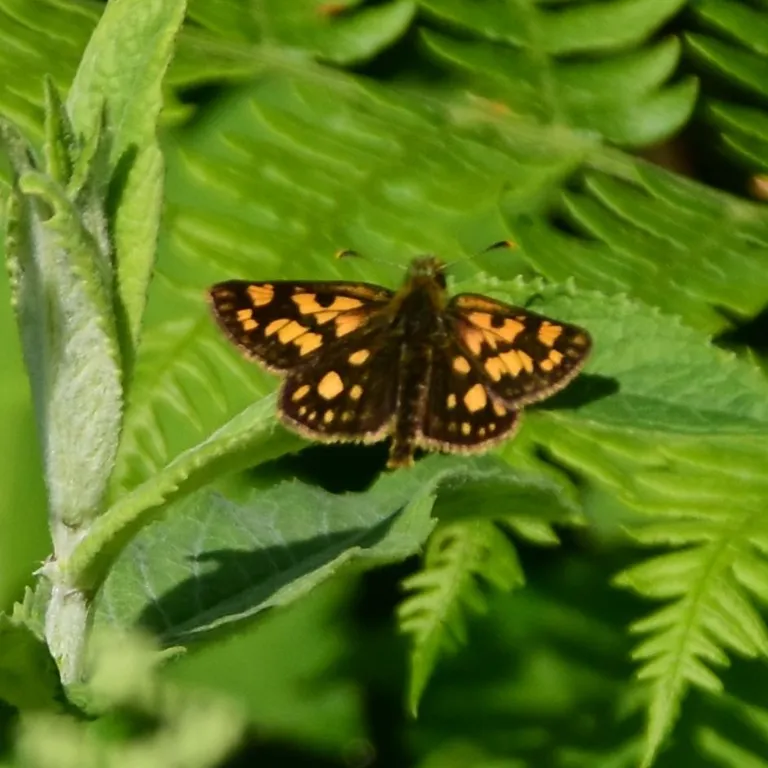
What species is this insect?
Carterocephalus palaemon
